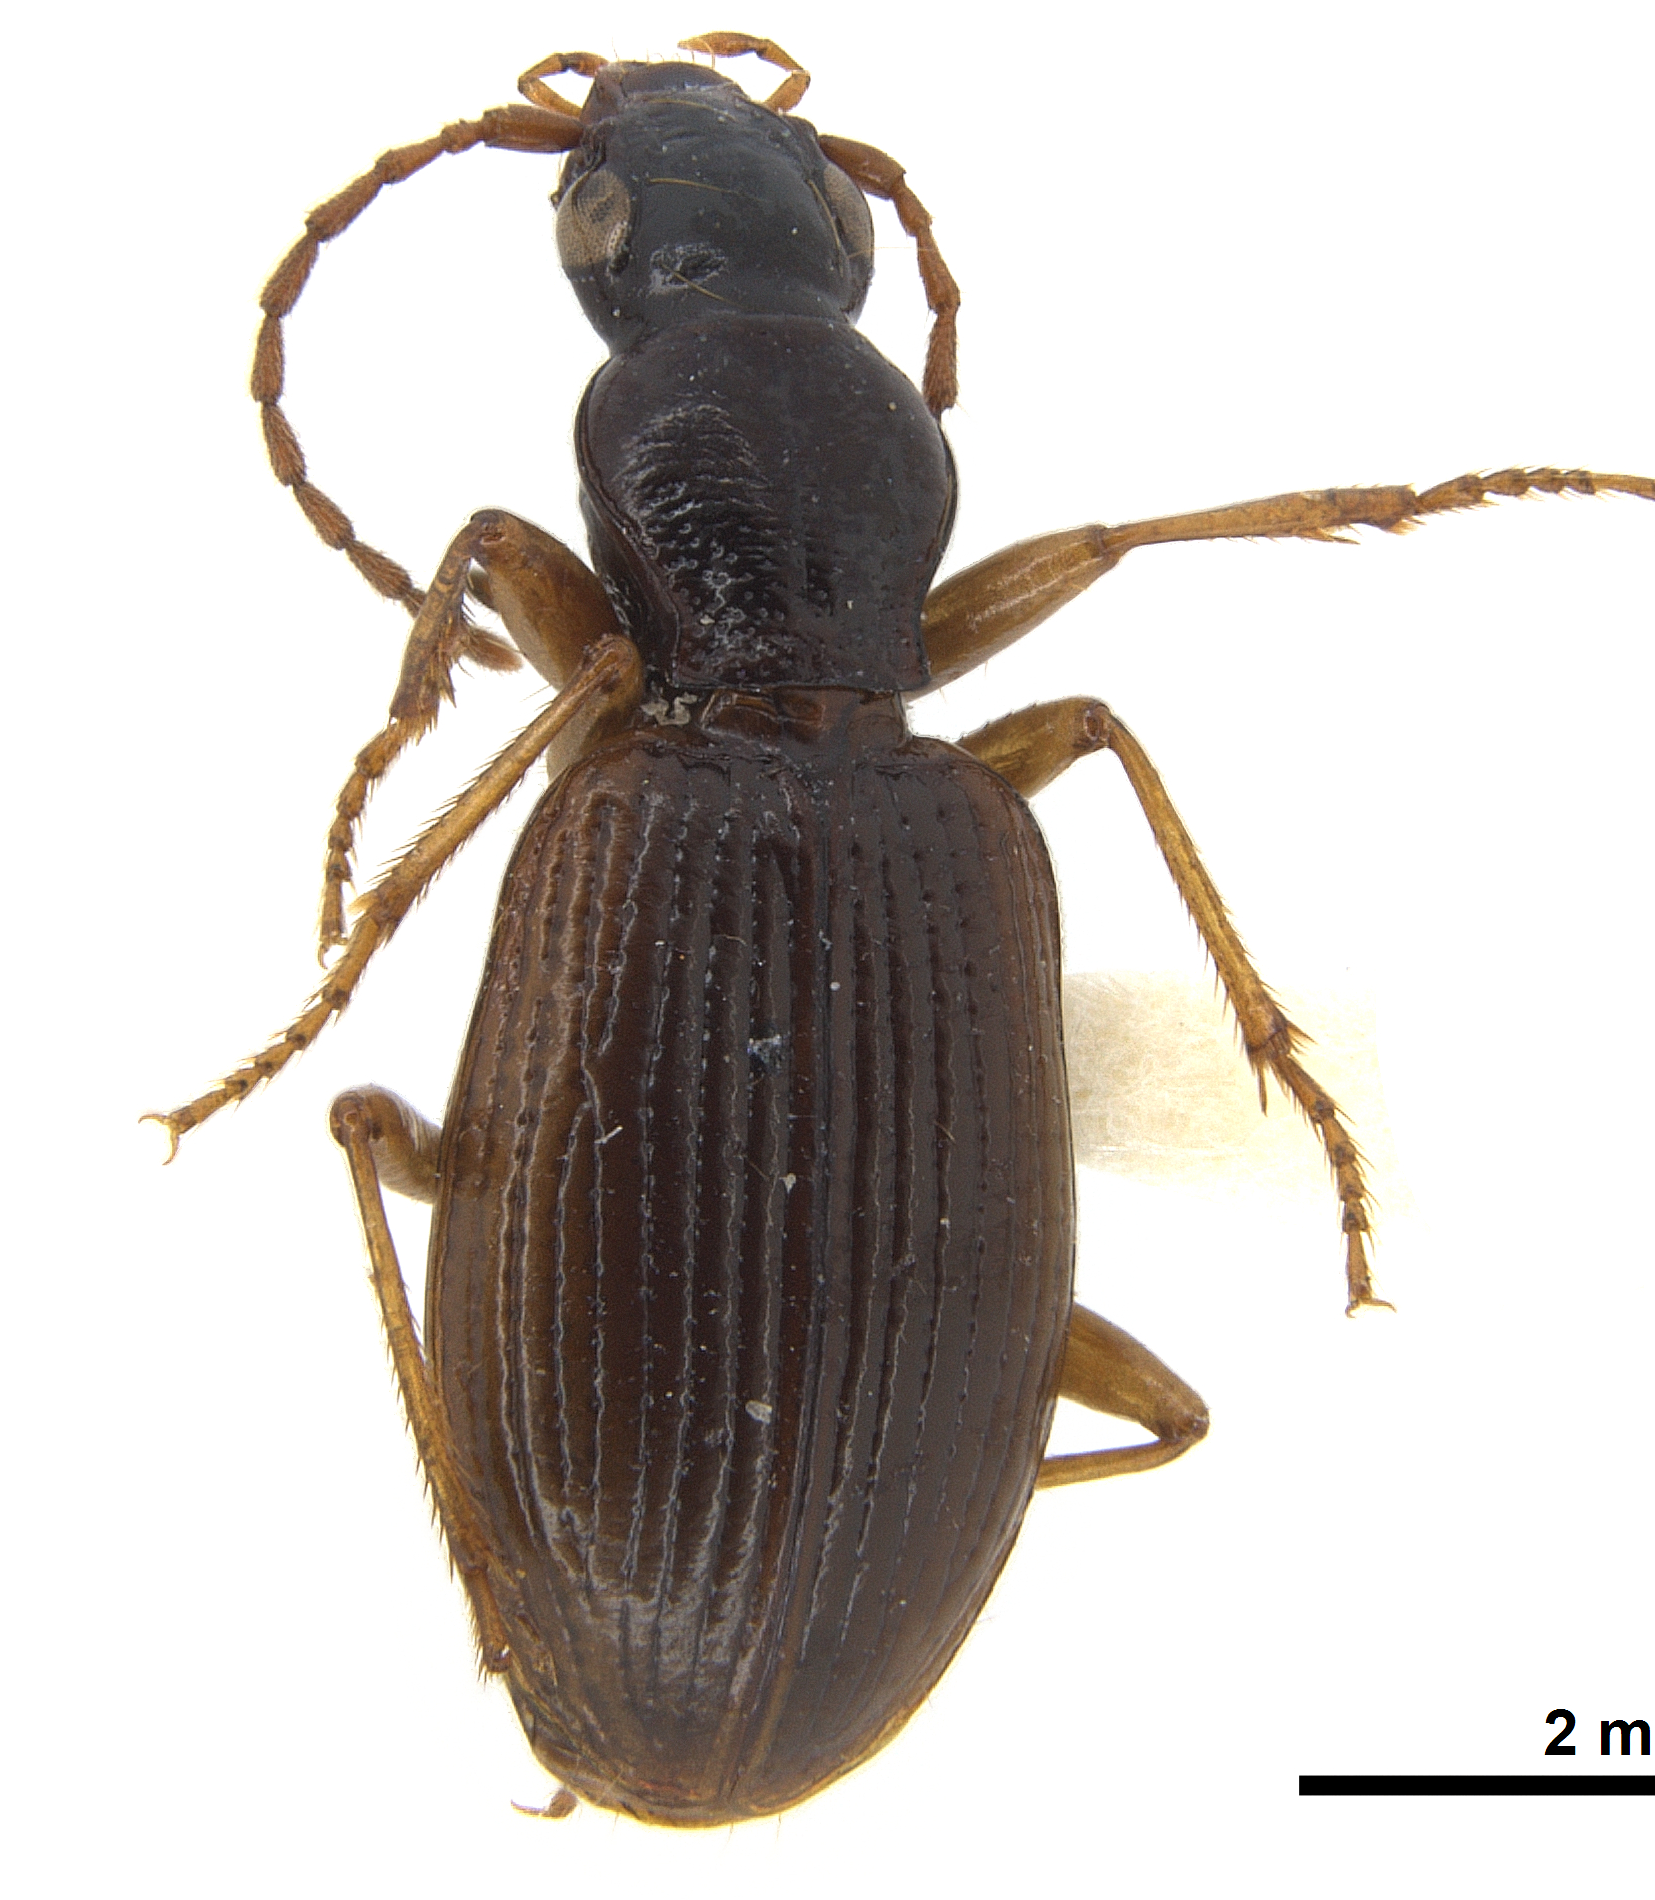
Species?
Atranus pubescens
